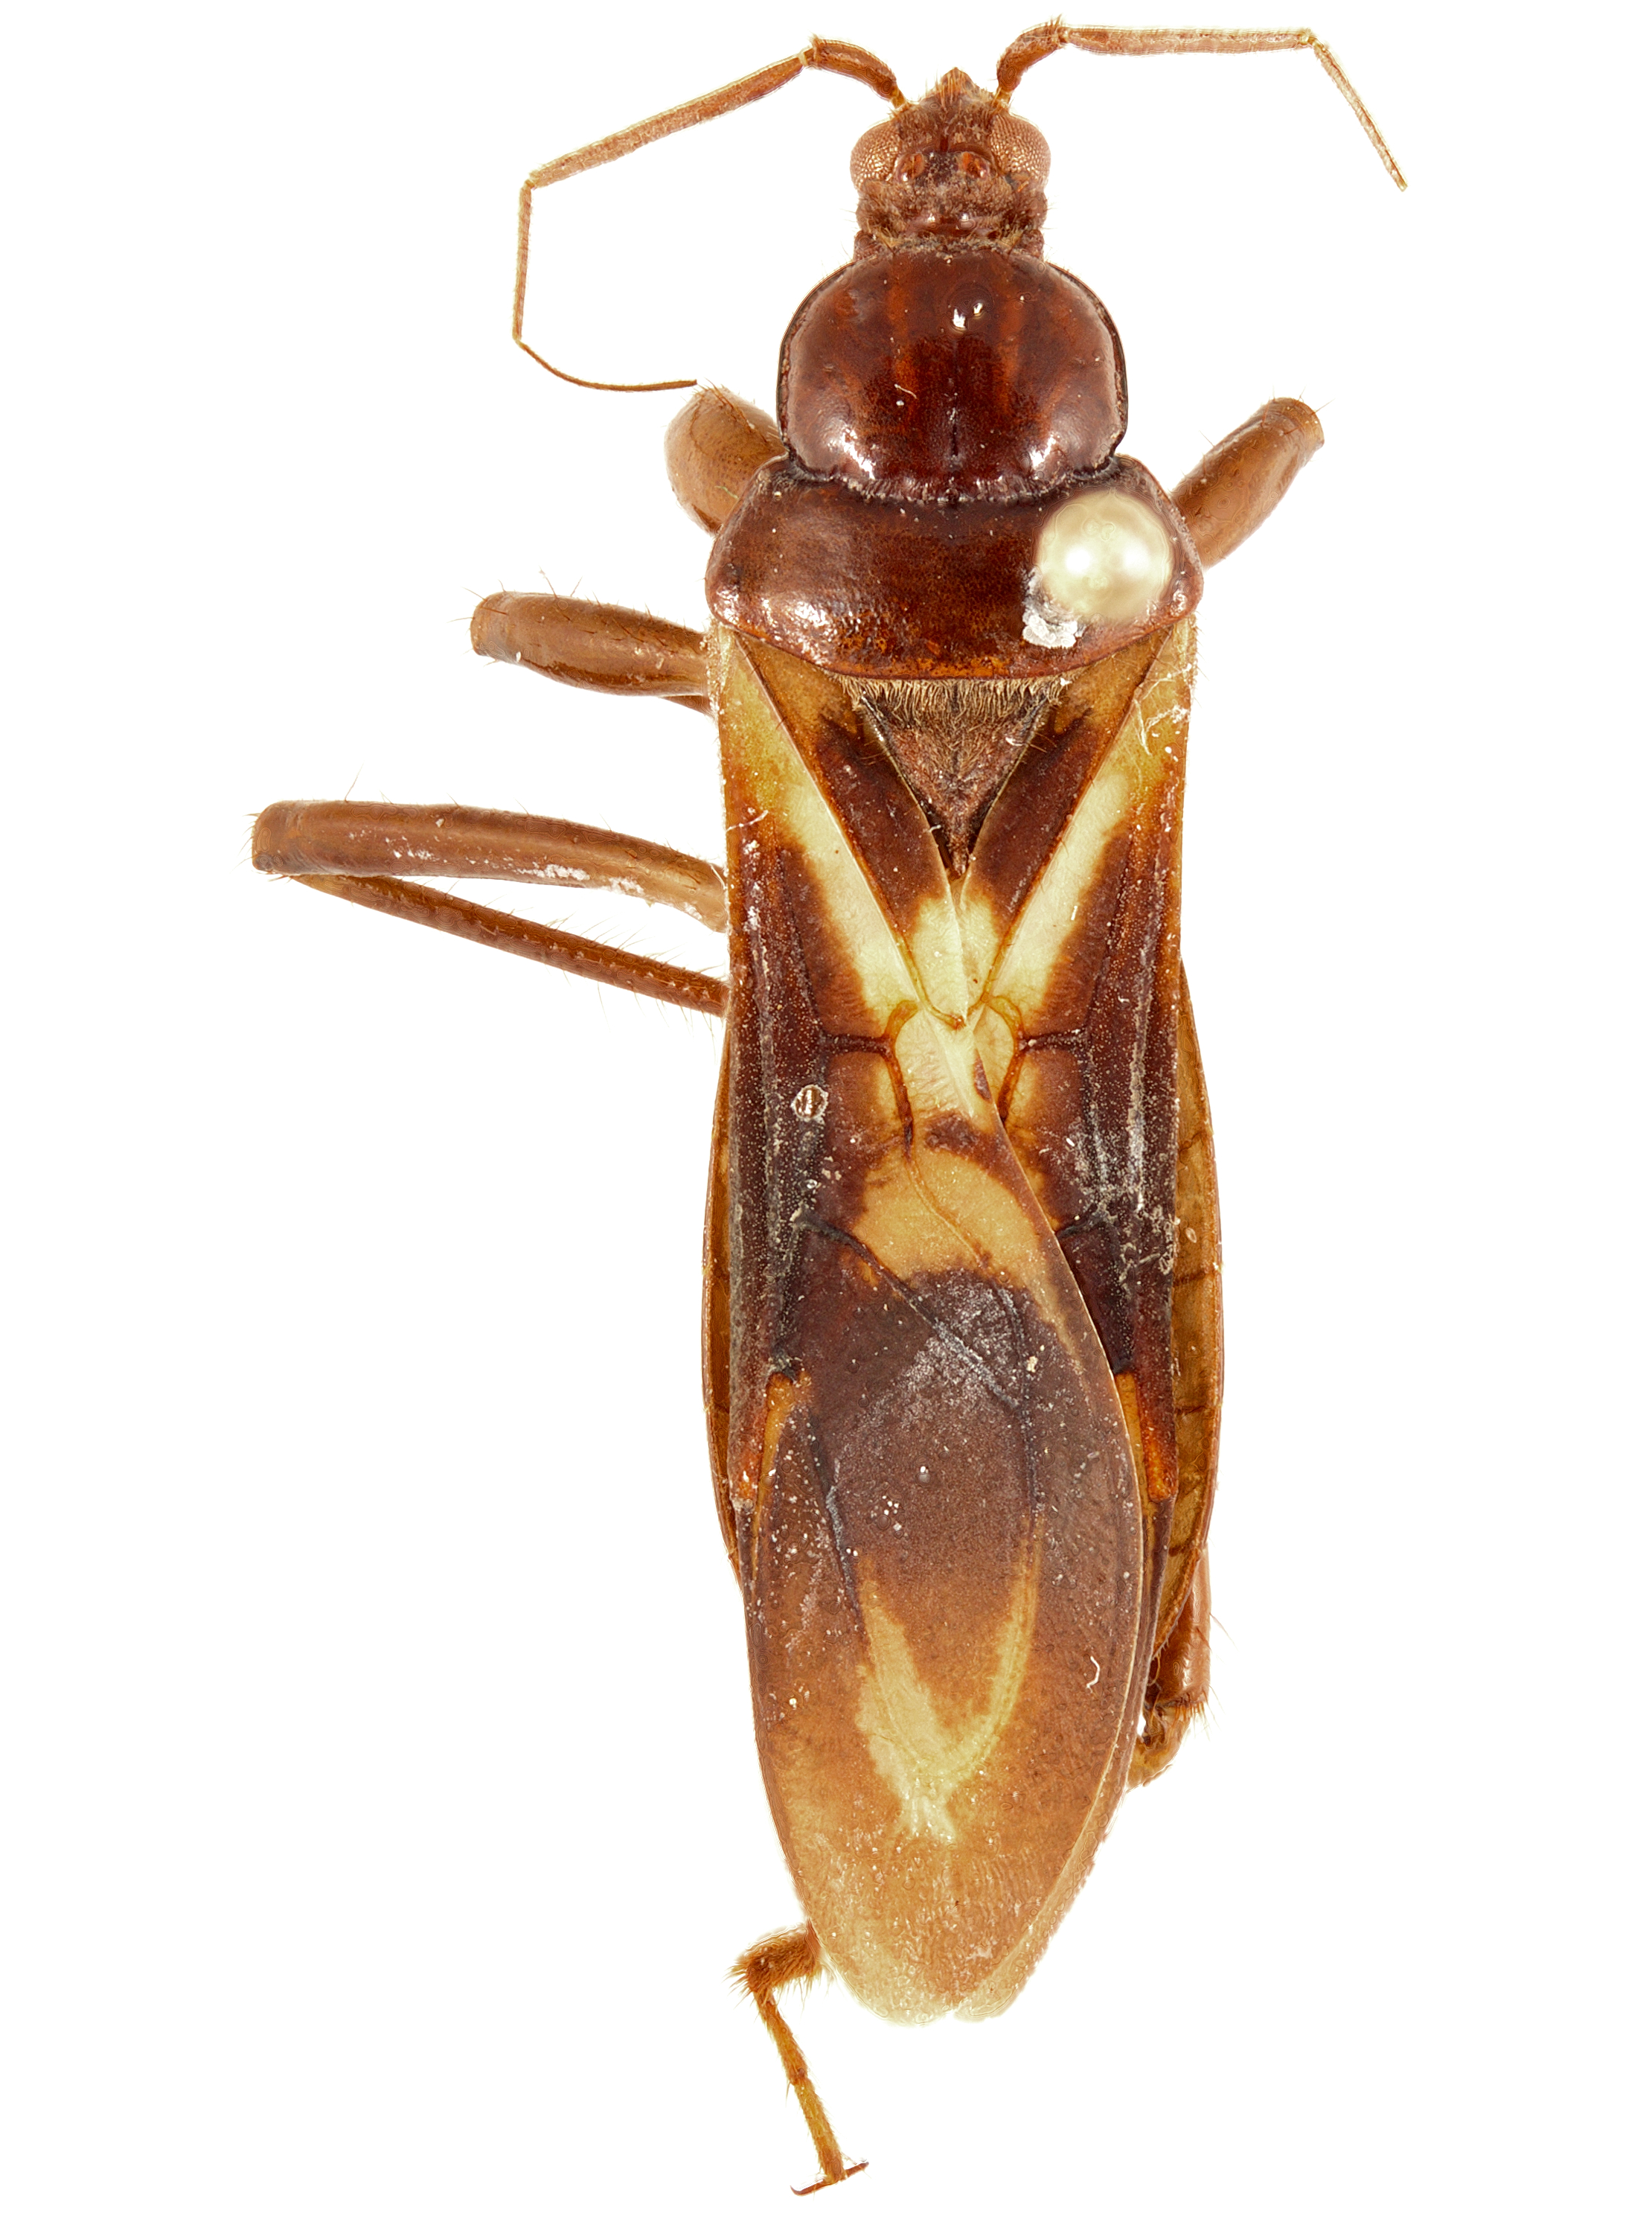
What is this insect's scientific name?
Tydides rufus
